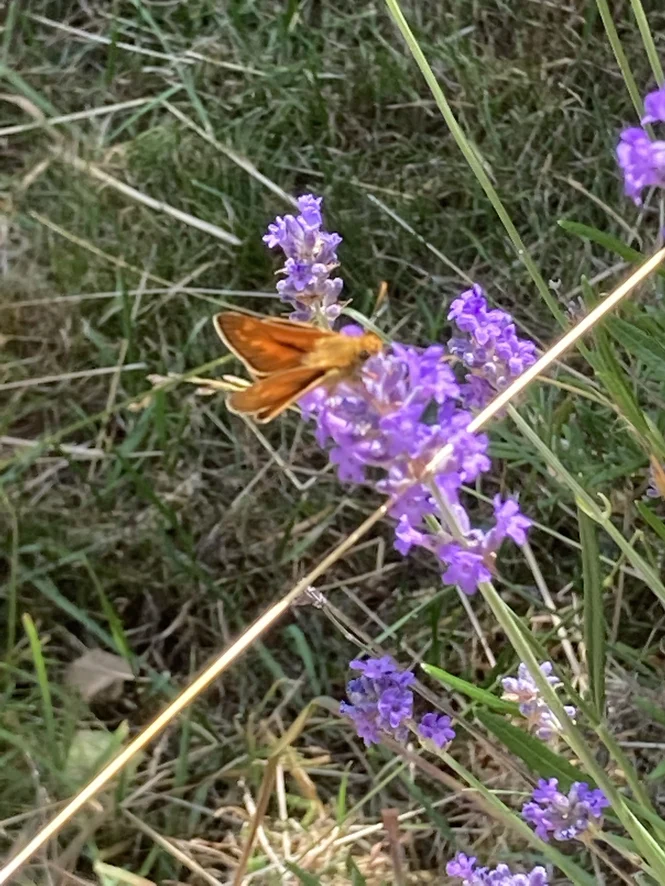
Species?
Ochlodes sylvanus (also Ochlodes venata)
